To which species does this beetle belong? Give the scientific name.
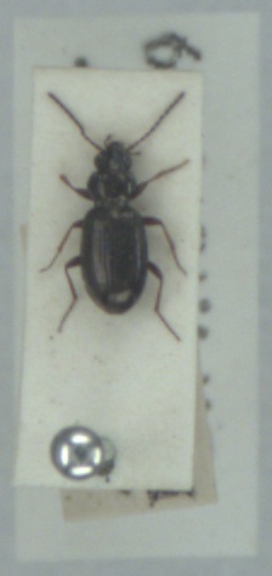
Bembidion lampros
